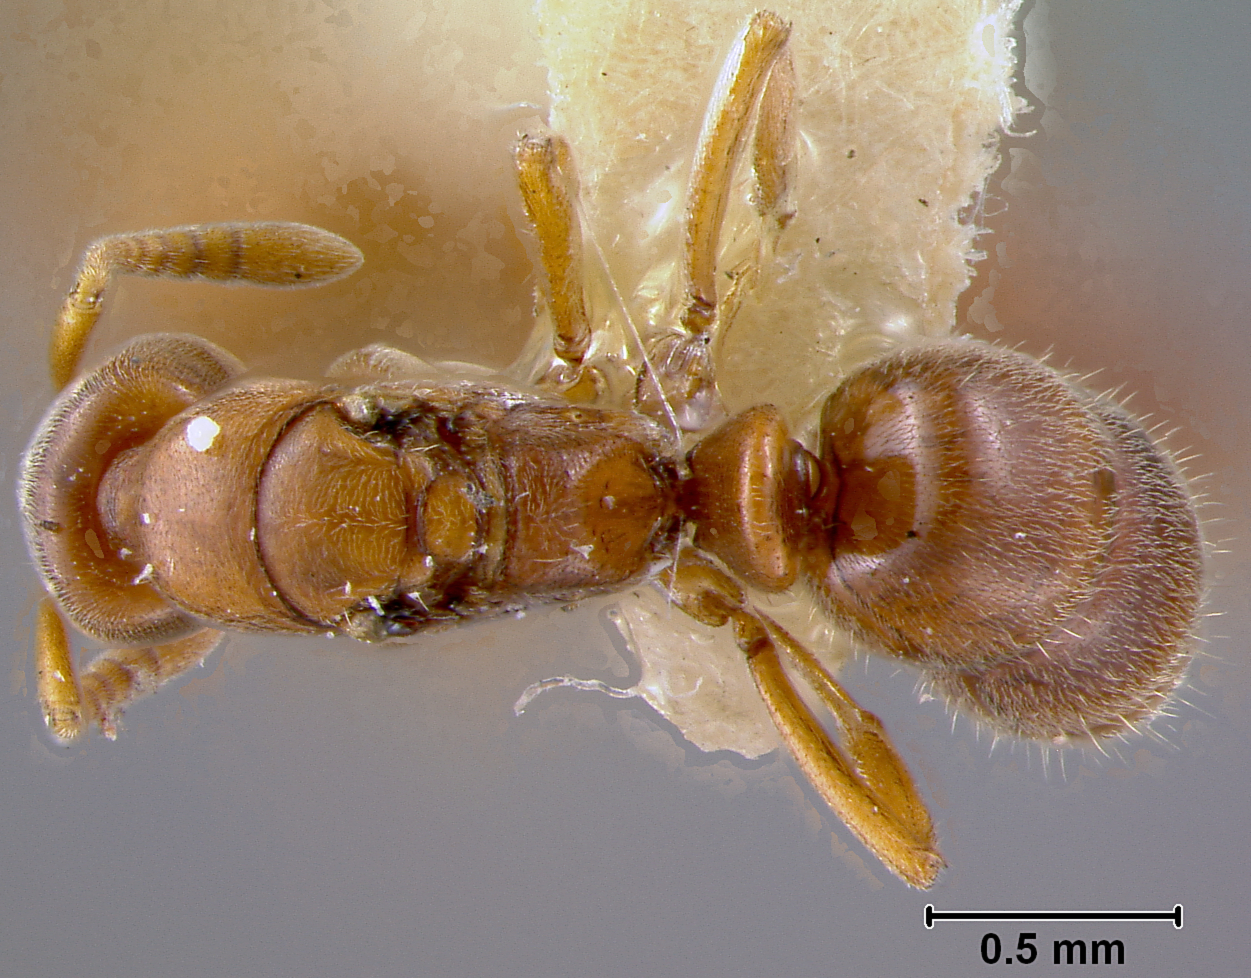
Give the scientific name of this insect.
Ponera congrua
